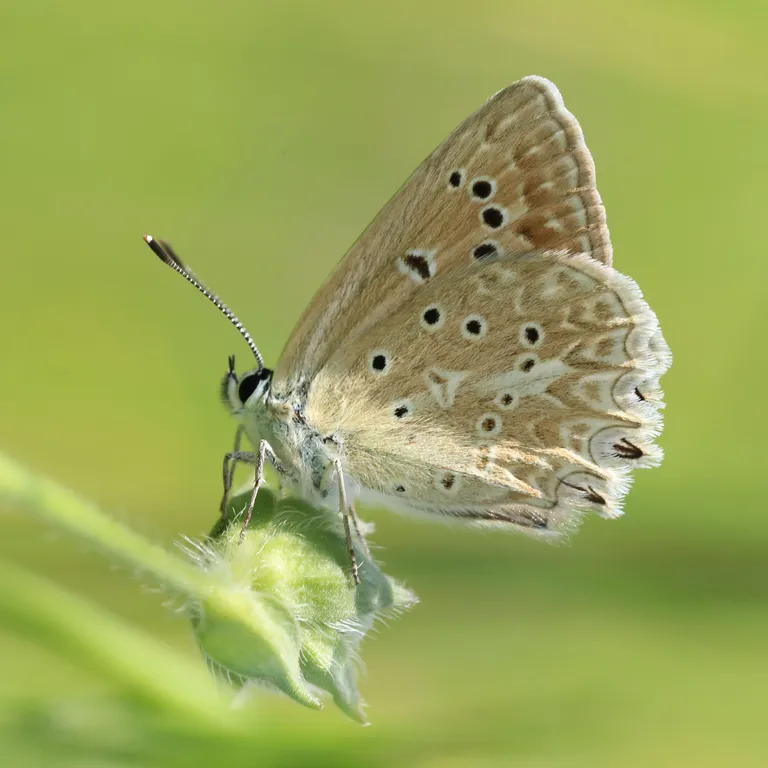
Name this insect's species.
Polyommatus daphnis
